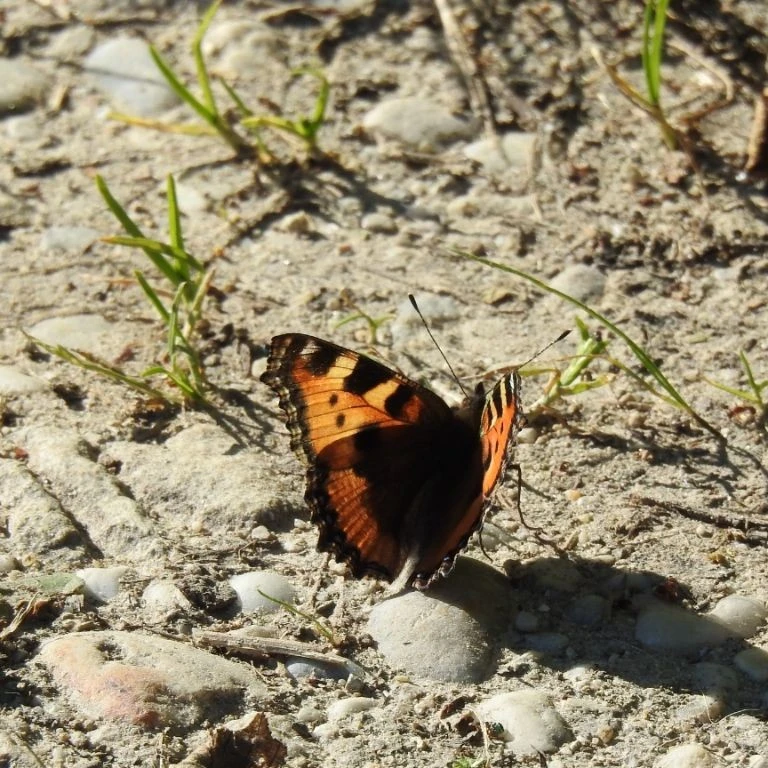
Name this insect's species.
Aglais urticae
